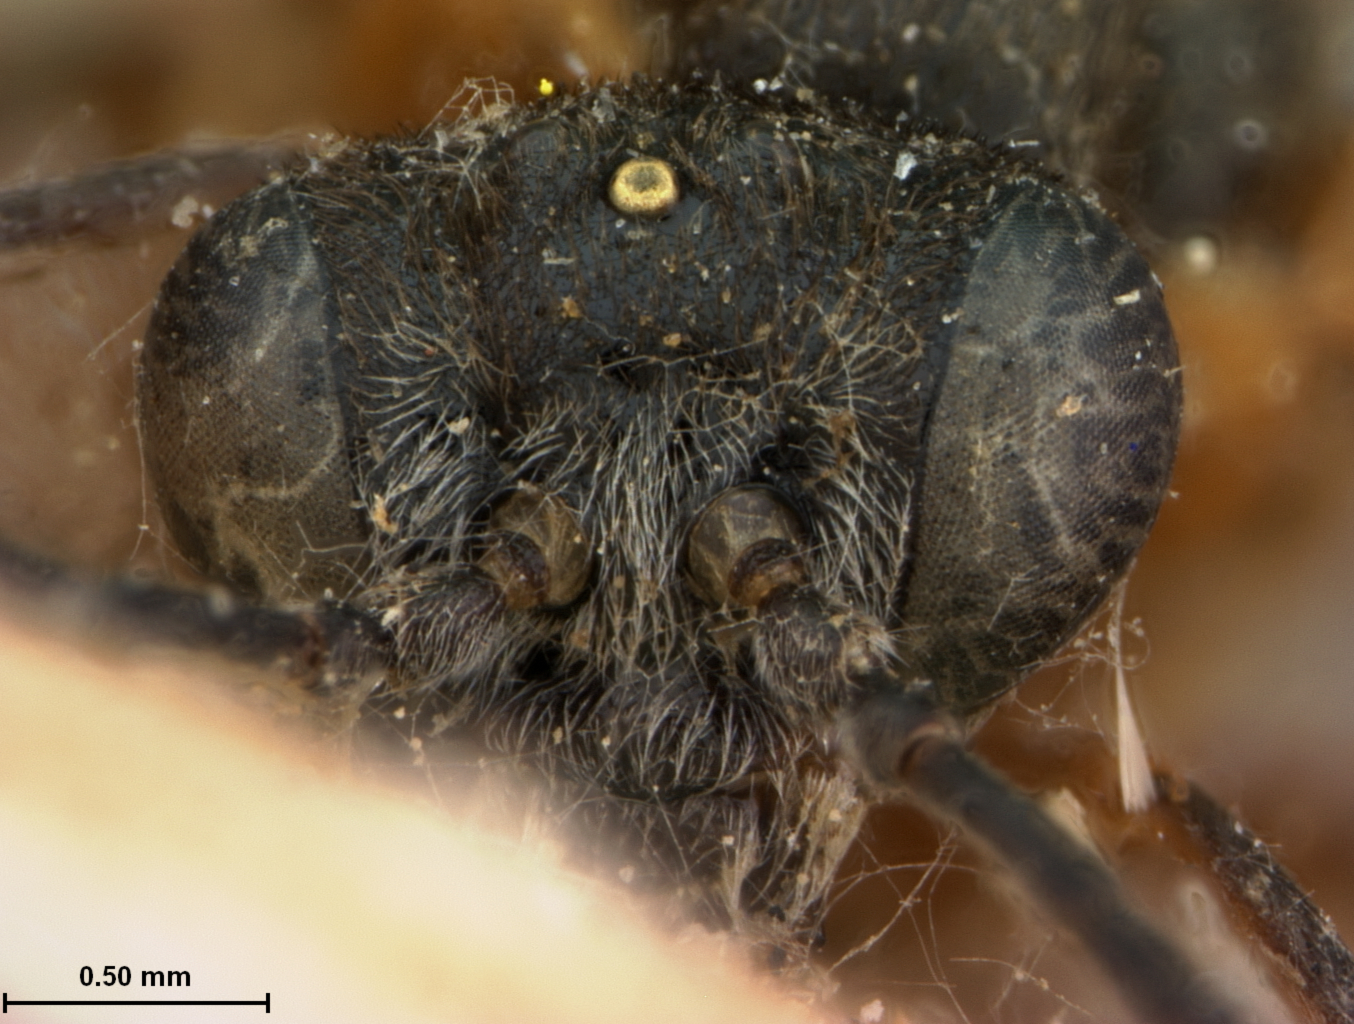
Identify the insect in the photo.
Phyllotoma infumata
